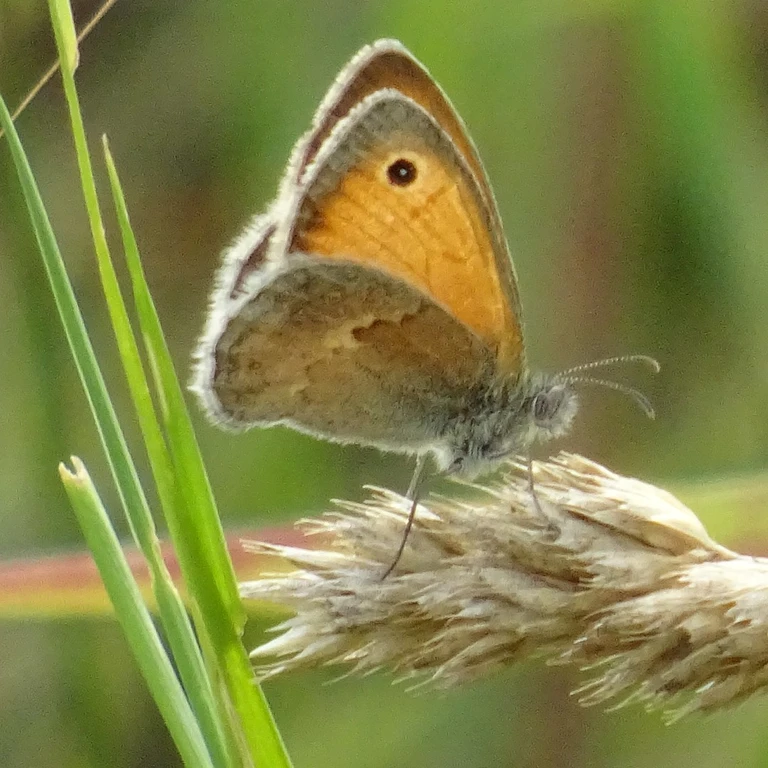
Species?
Coenonympha pamphilus
